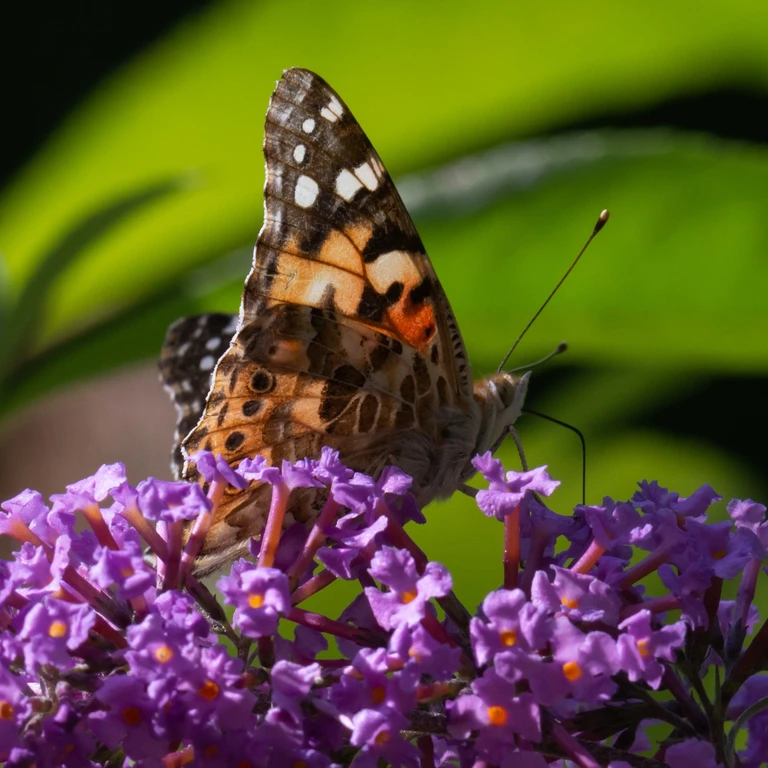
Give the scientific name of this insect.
Vanessa cardui
